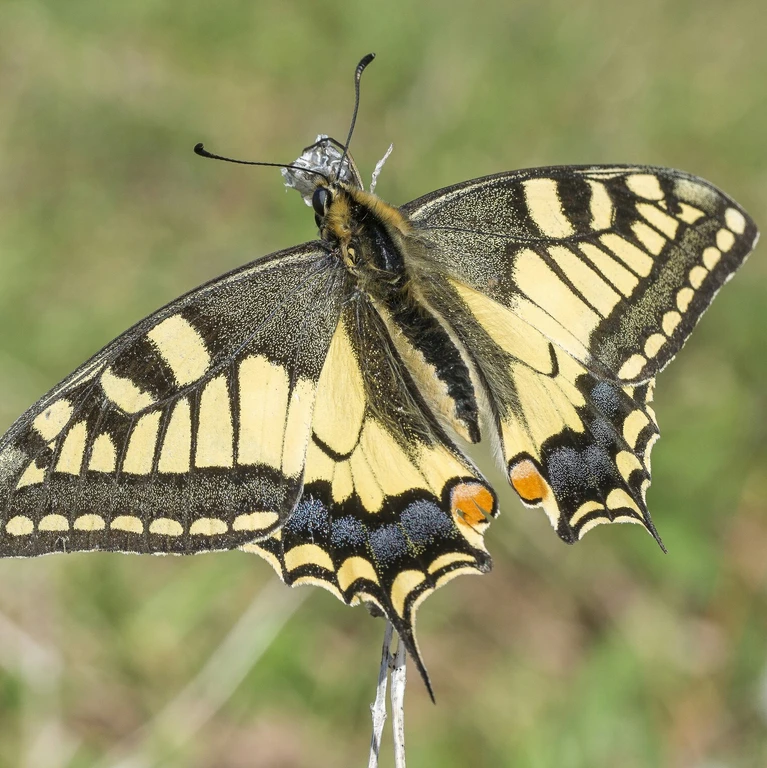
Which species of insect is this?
Papilio machaon
